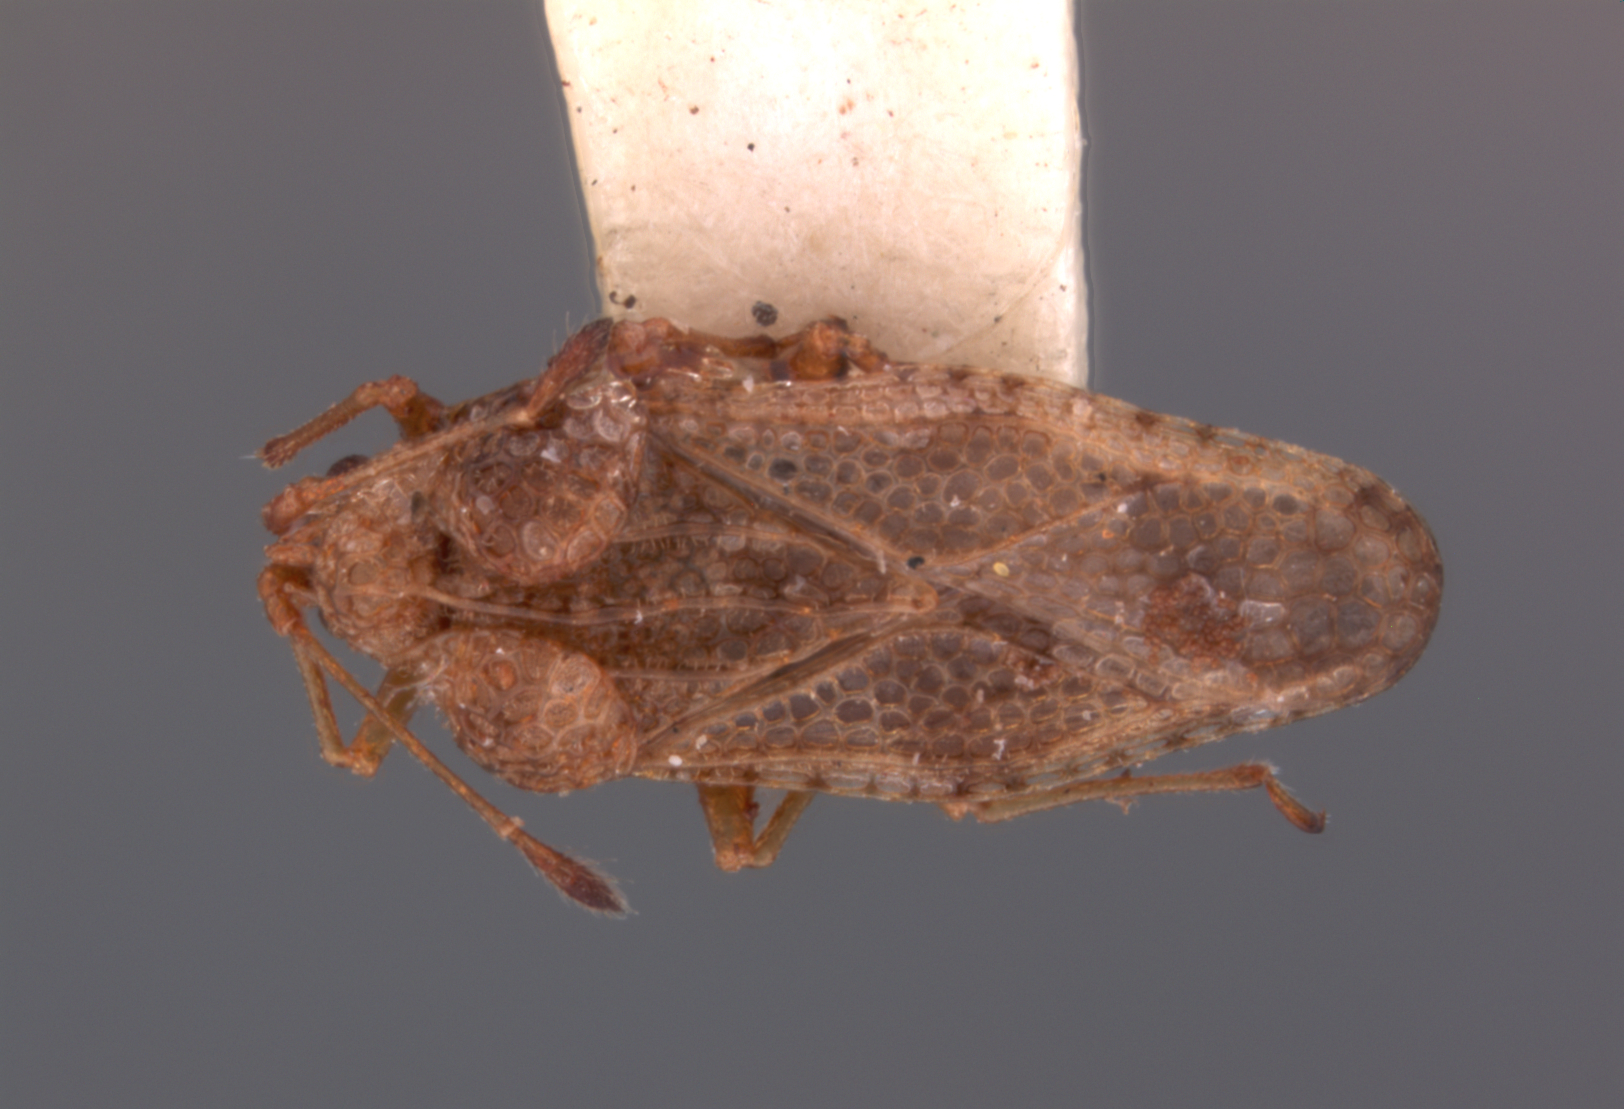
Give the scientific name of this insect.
Cysteochila yungana
